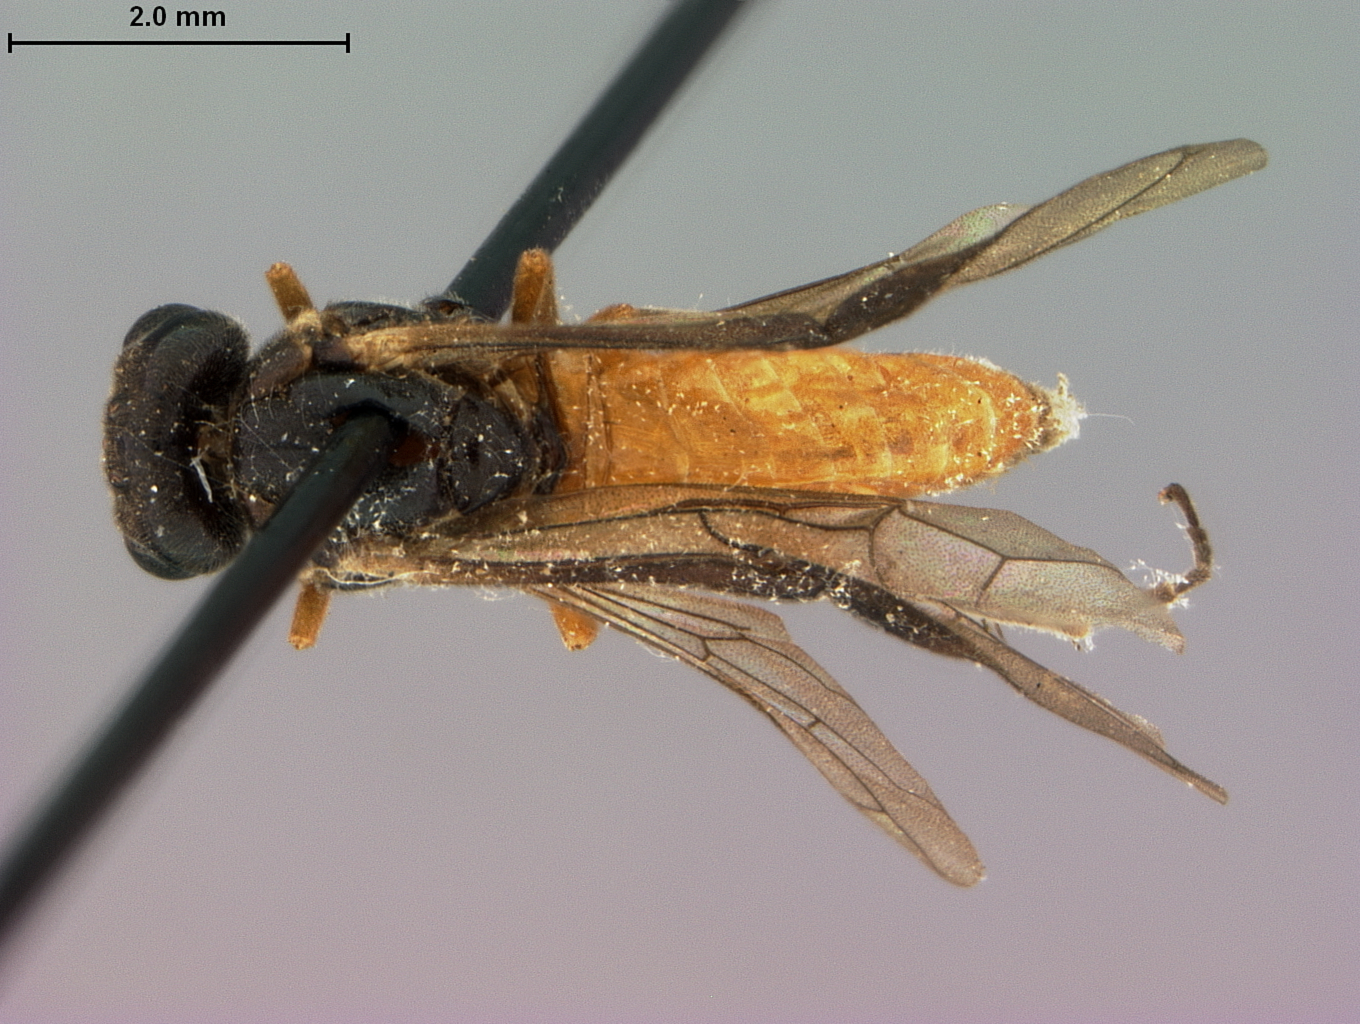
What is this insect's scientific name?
Giladeus penai
